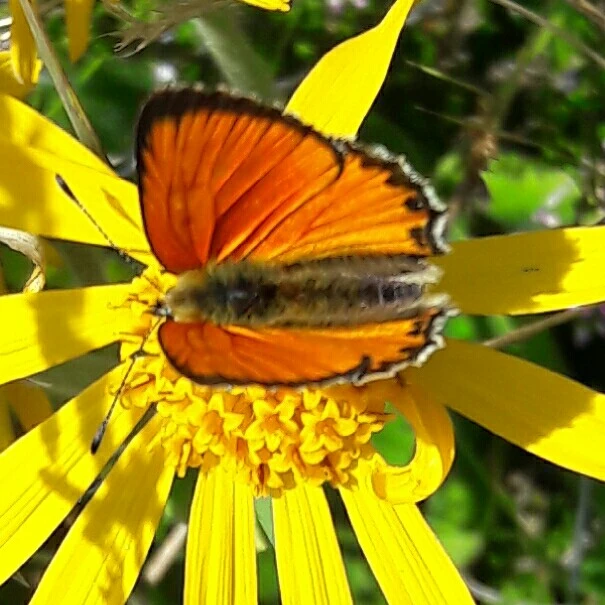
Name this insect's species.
Lycaena virgaureae
